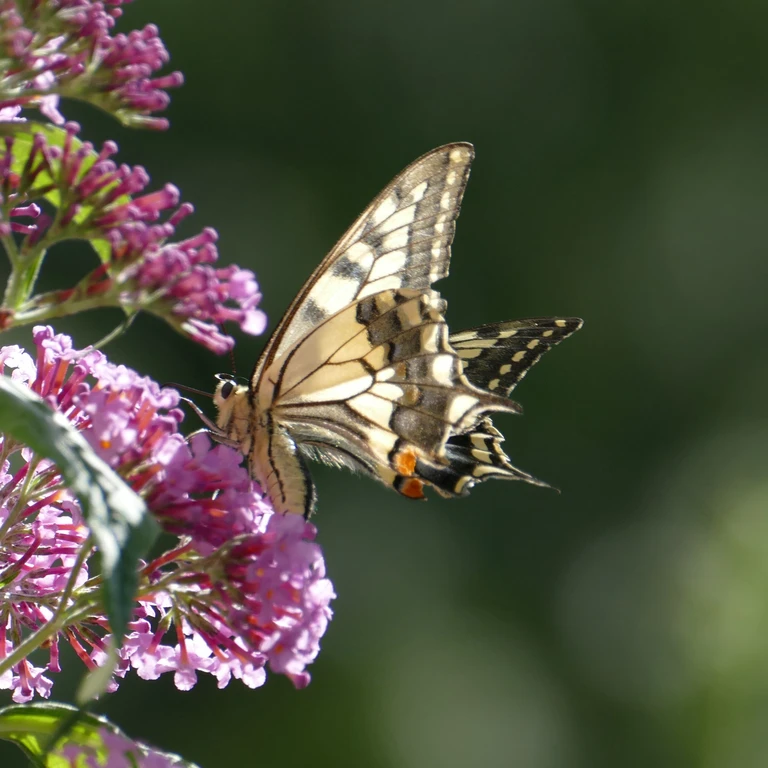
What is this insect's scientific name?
Papilio machaon
